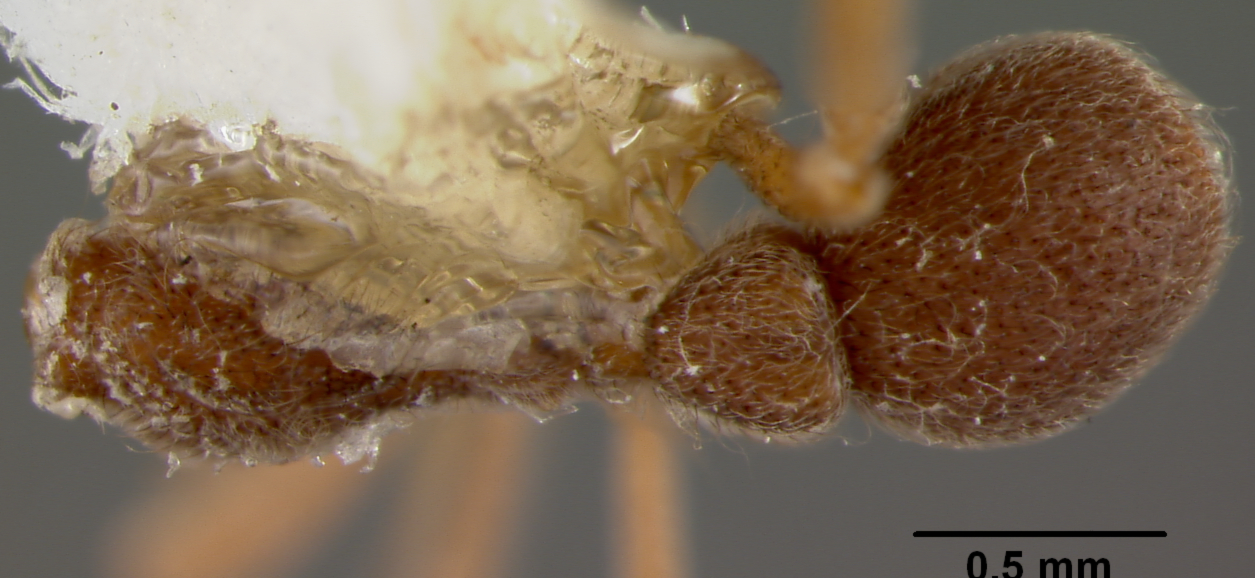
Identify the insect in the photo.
Apterostigma ierense
